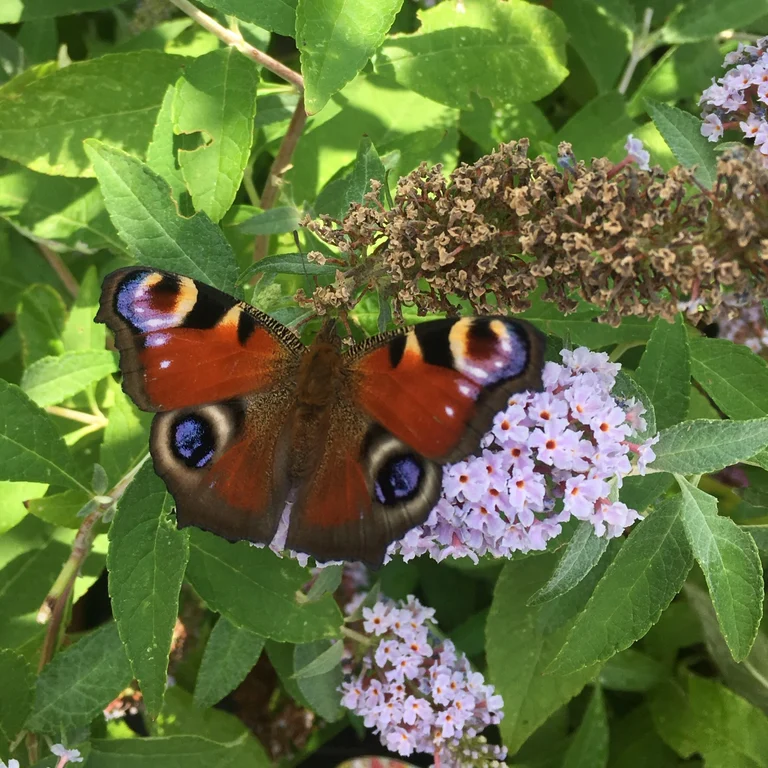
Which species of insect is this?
Aglais io
